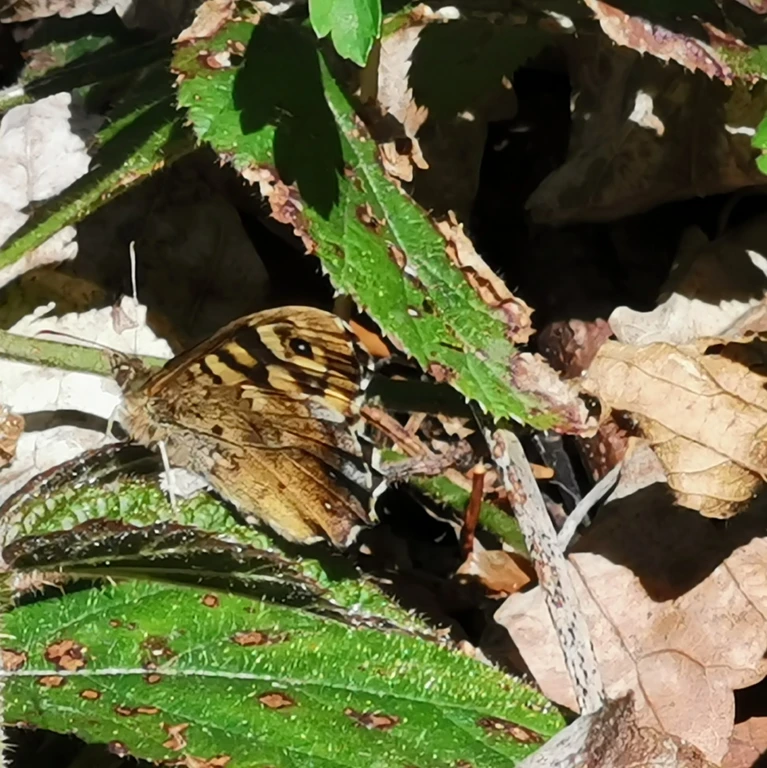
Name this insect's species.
Pararge aegeria
